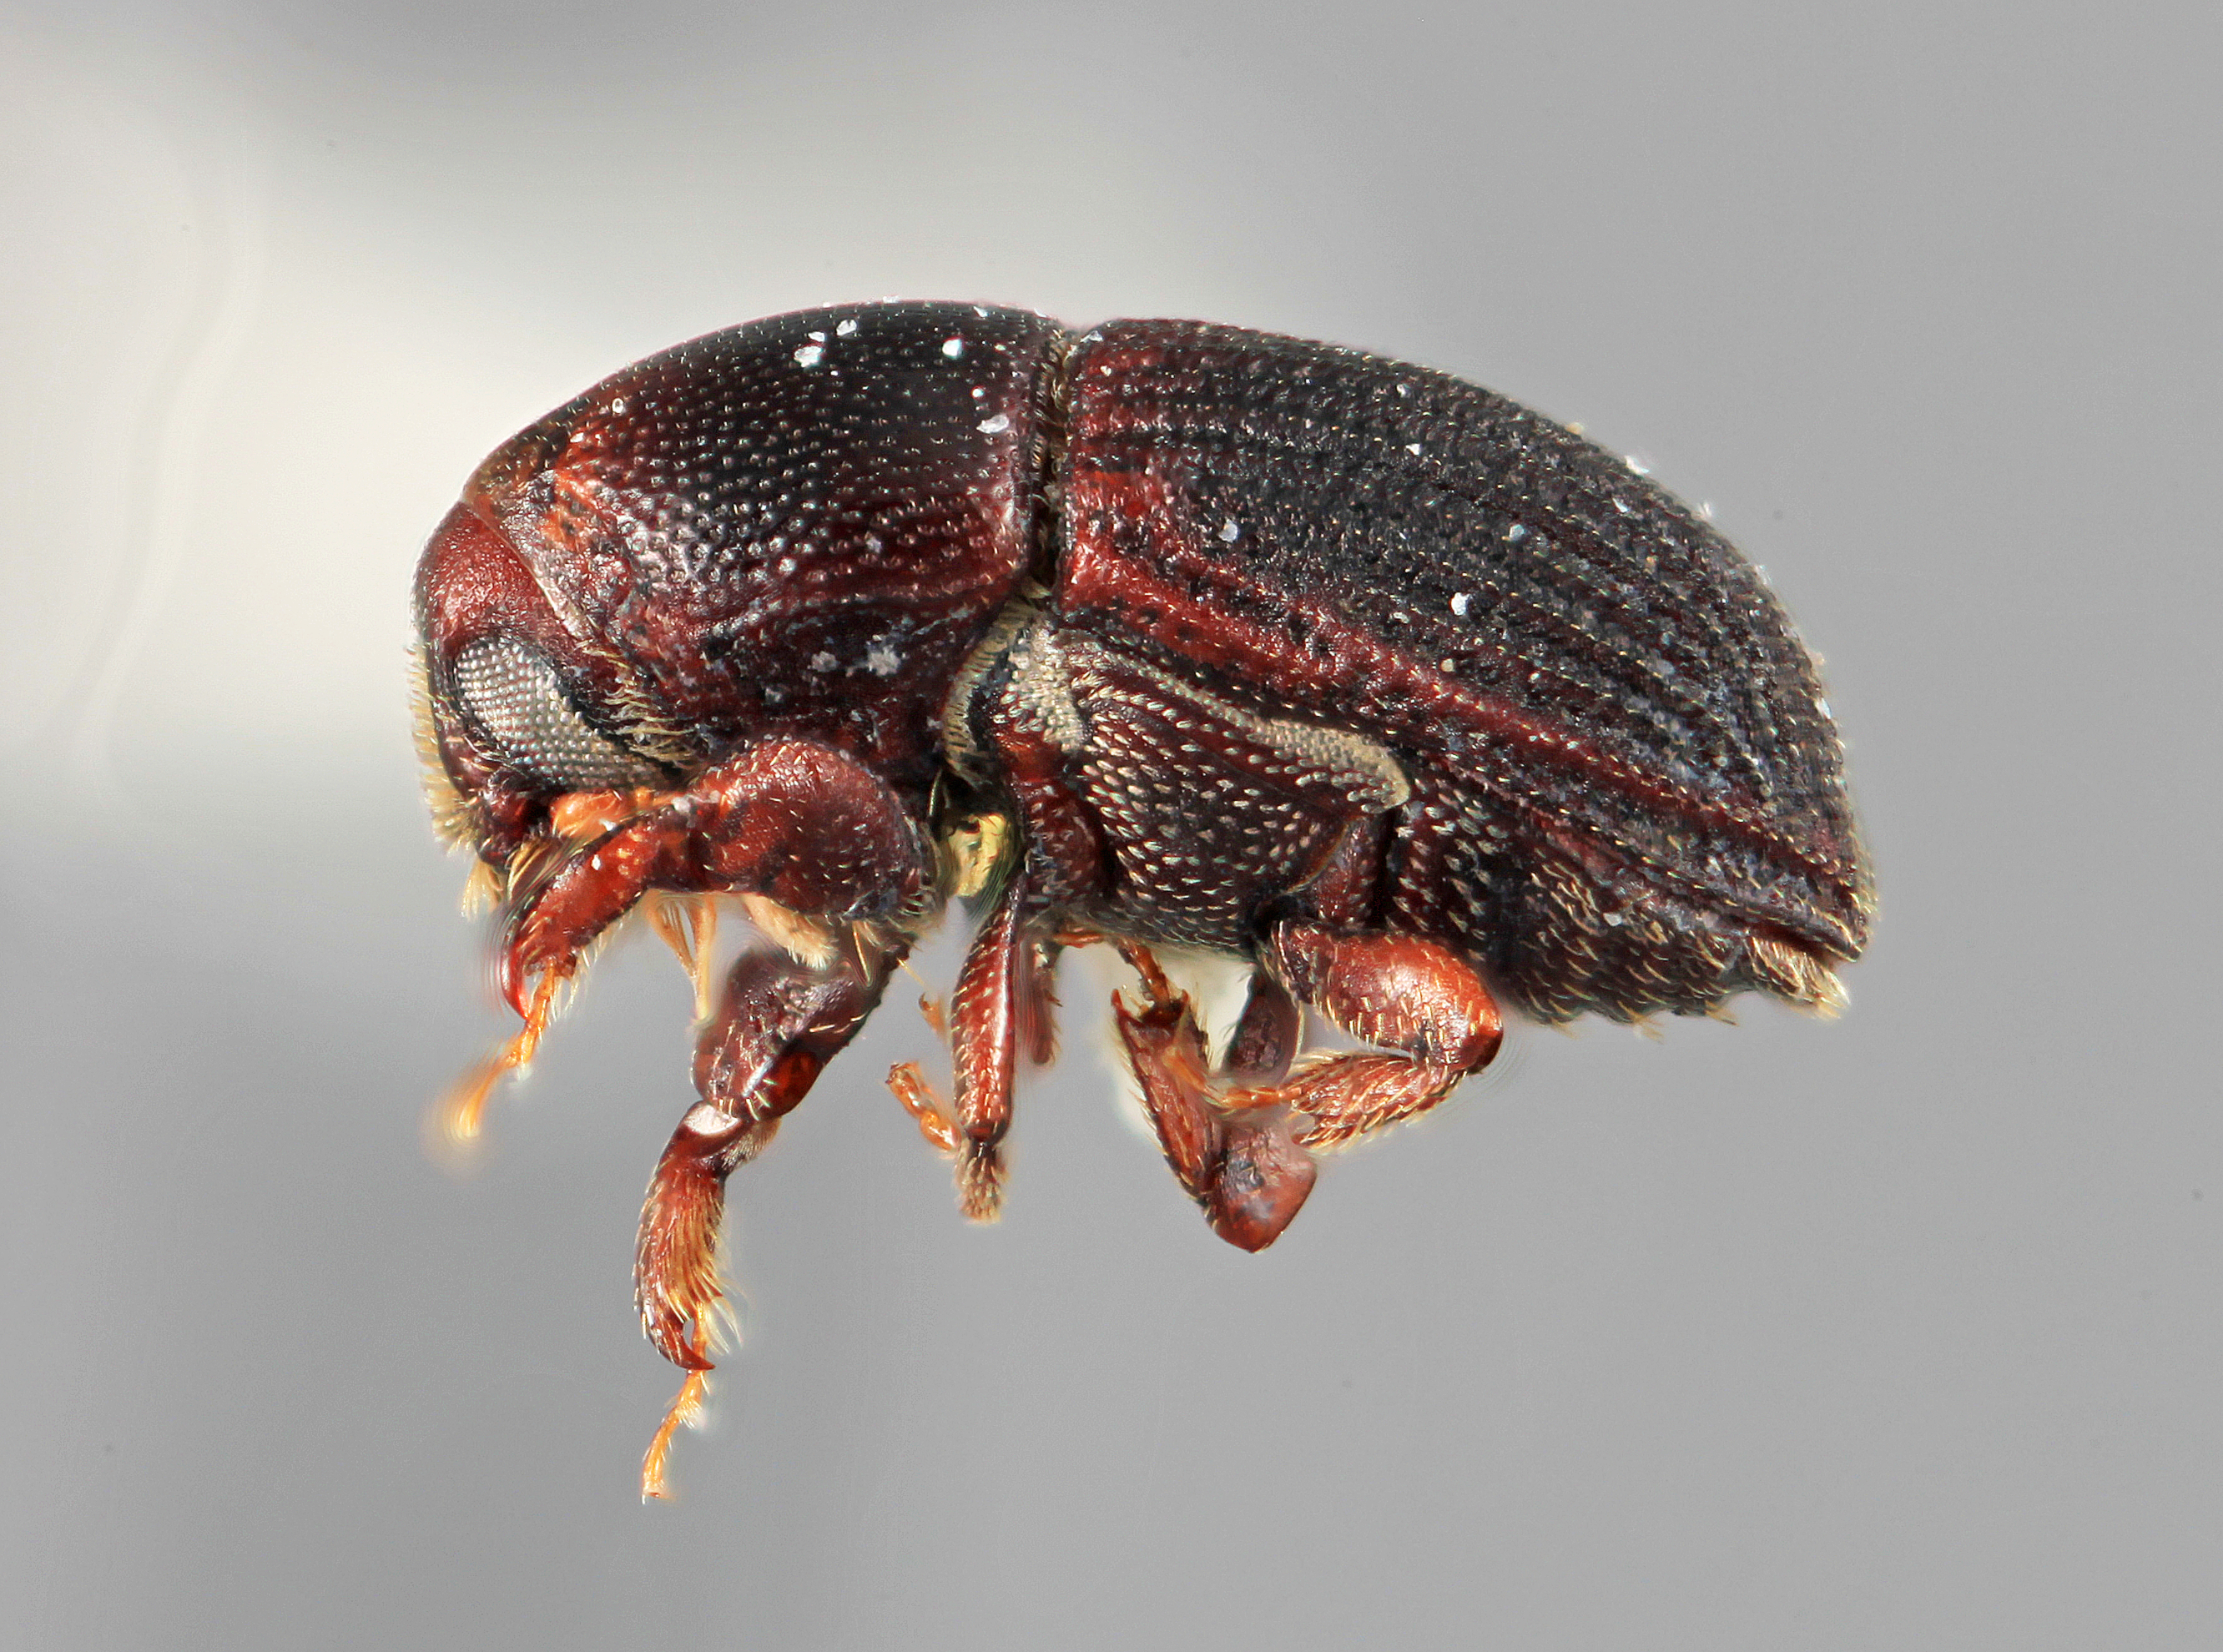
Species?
Loganius opacus (also Cnemonyx opacus)
